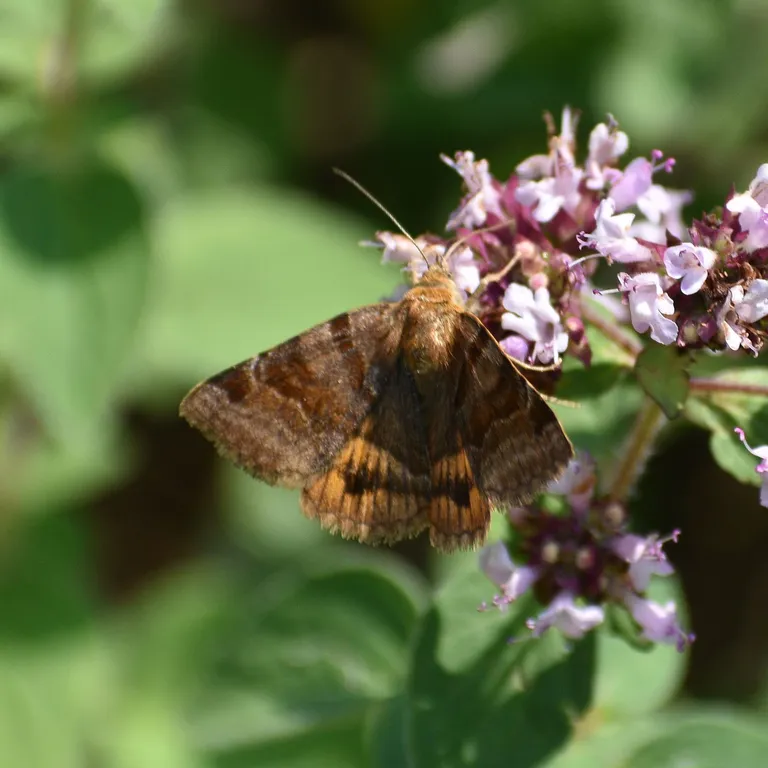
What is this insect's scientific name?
Euclidia glyphica
